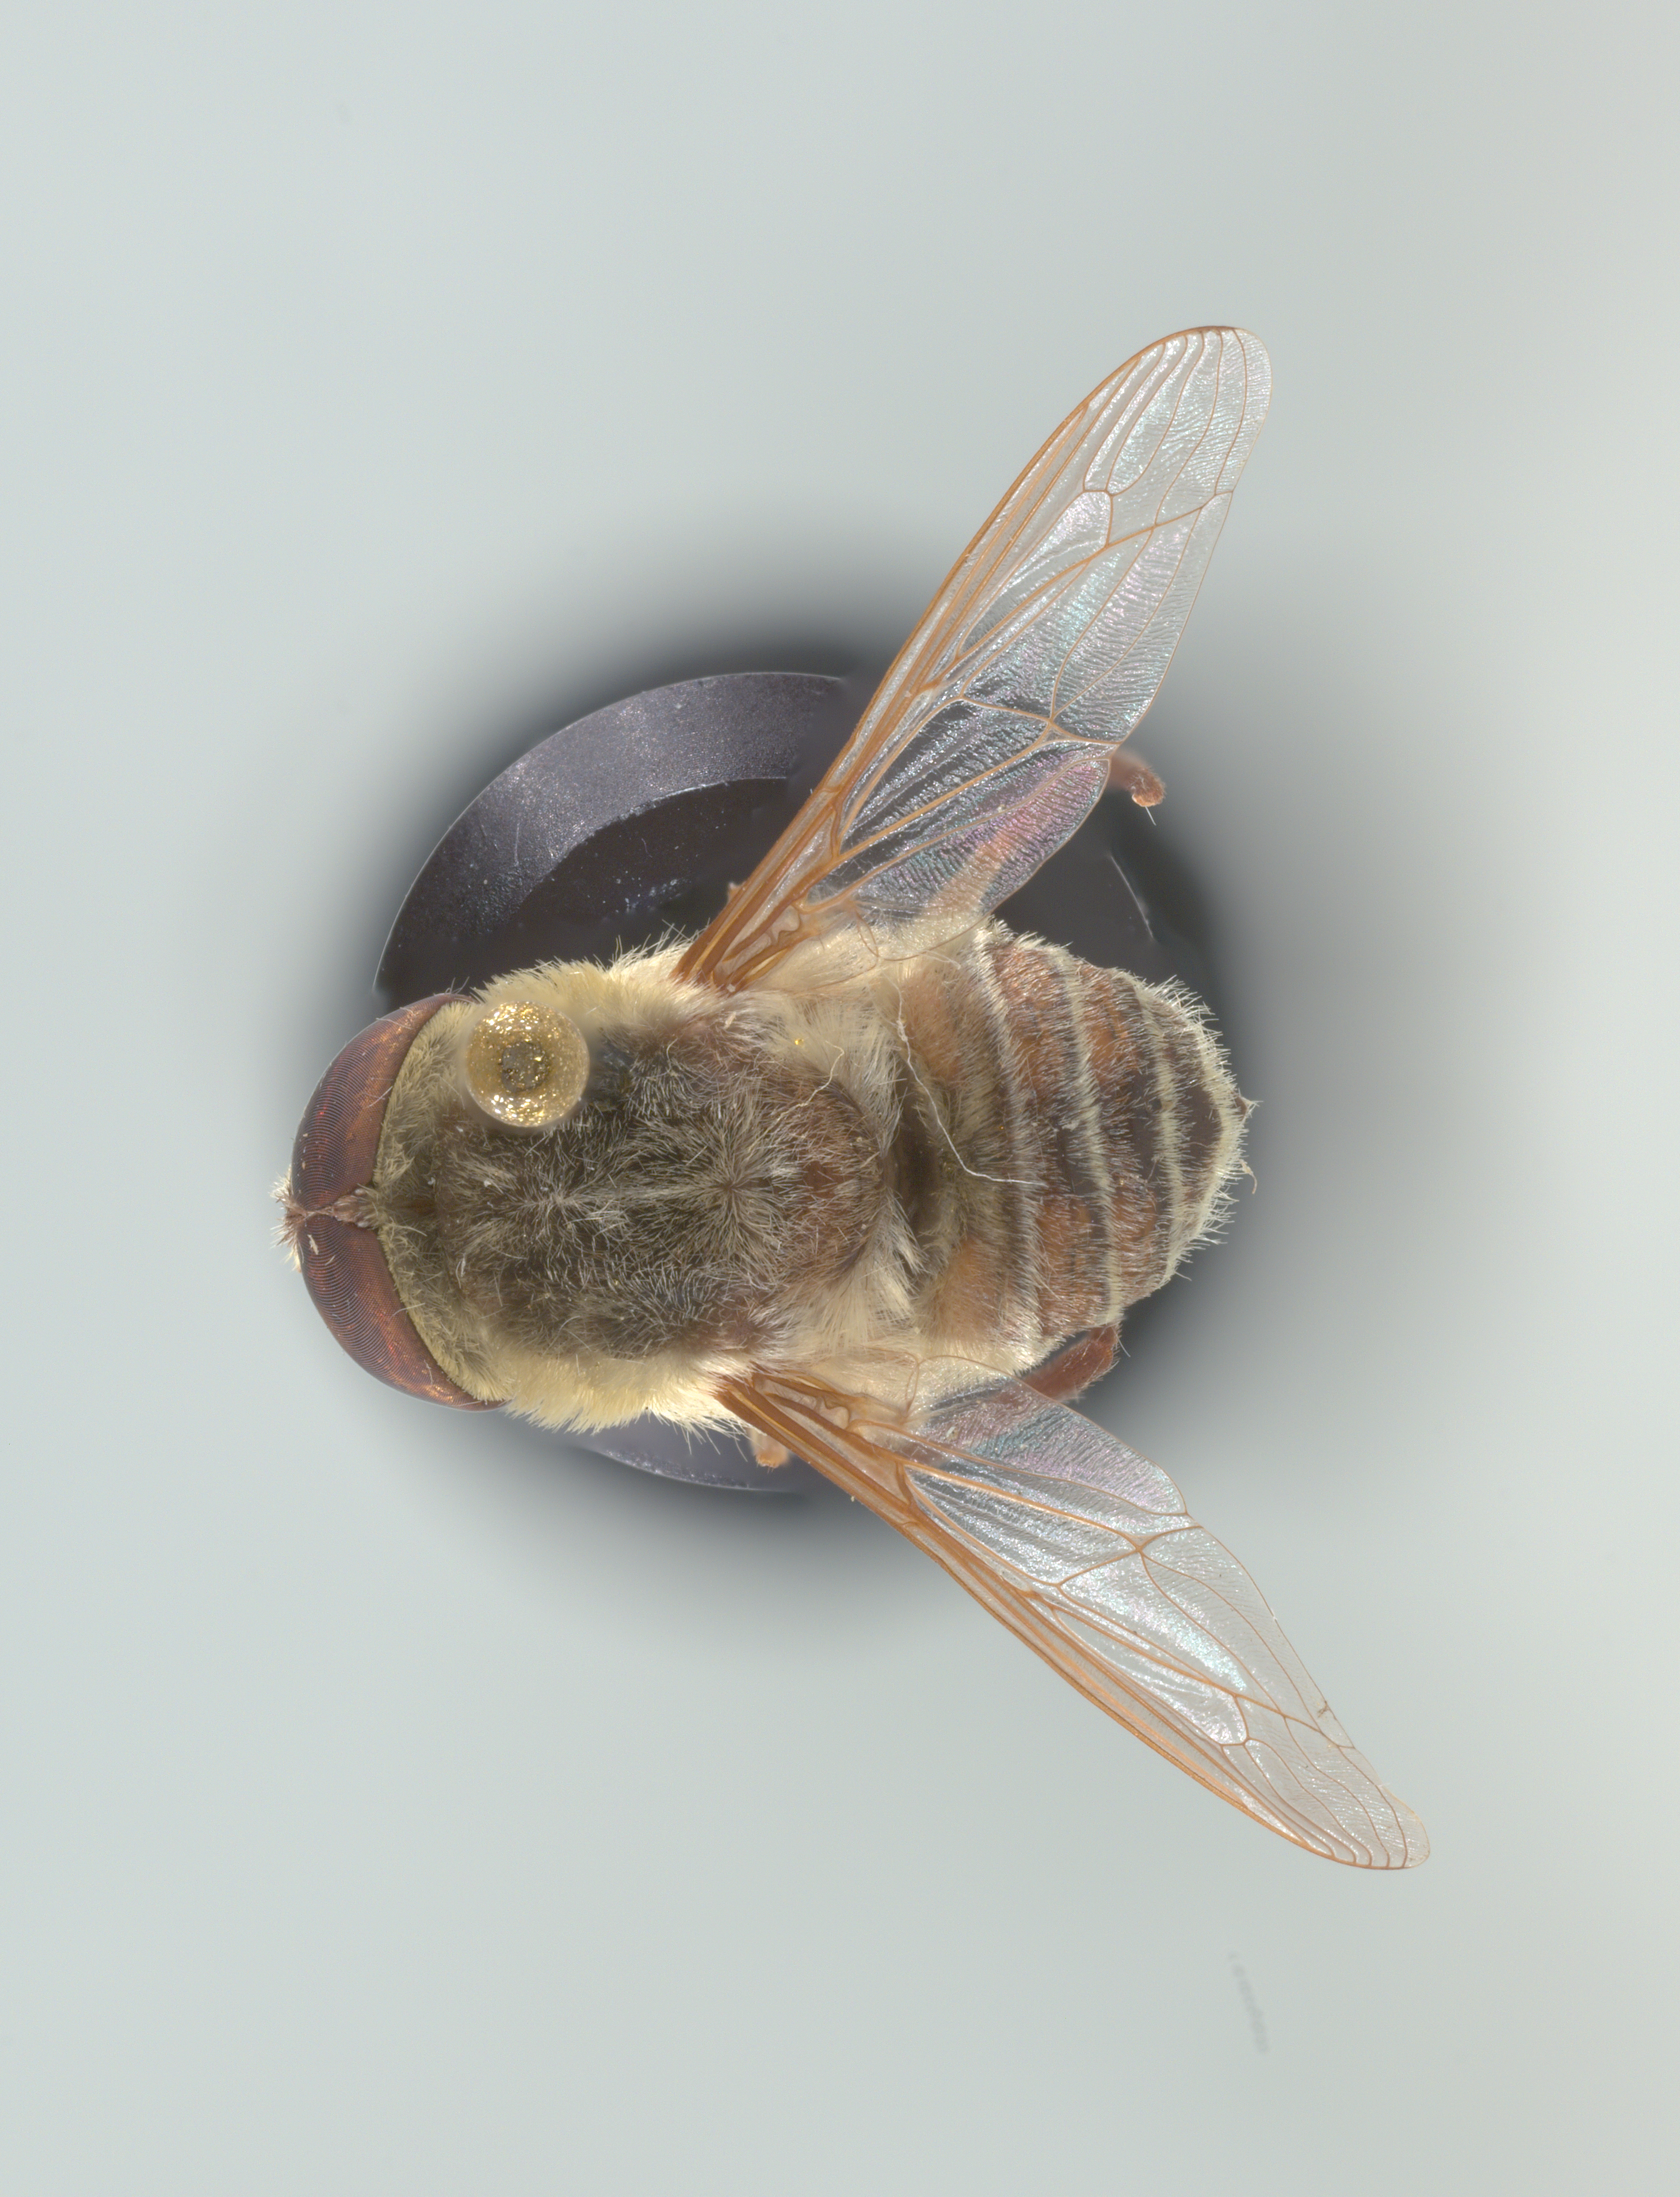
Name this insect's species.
Neorhynchocephalus volaticus
